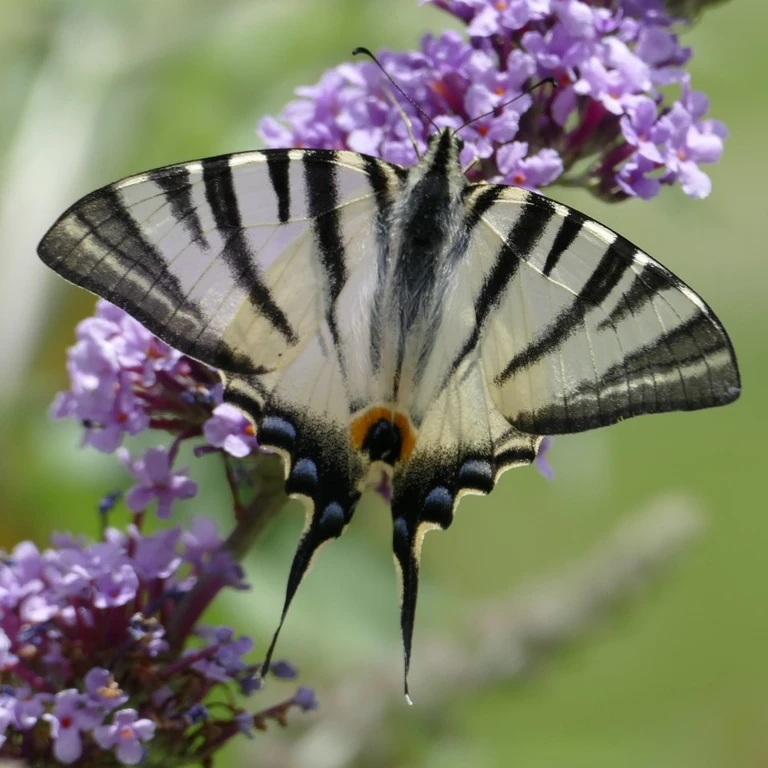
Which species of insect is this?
Iphiclides podalirius
